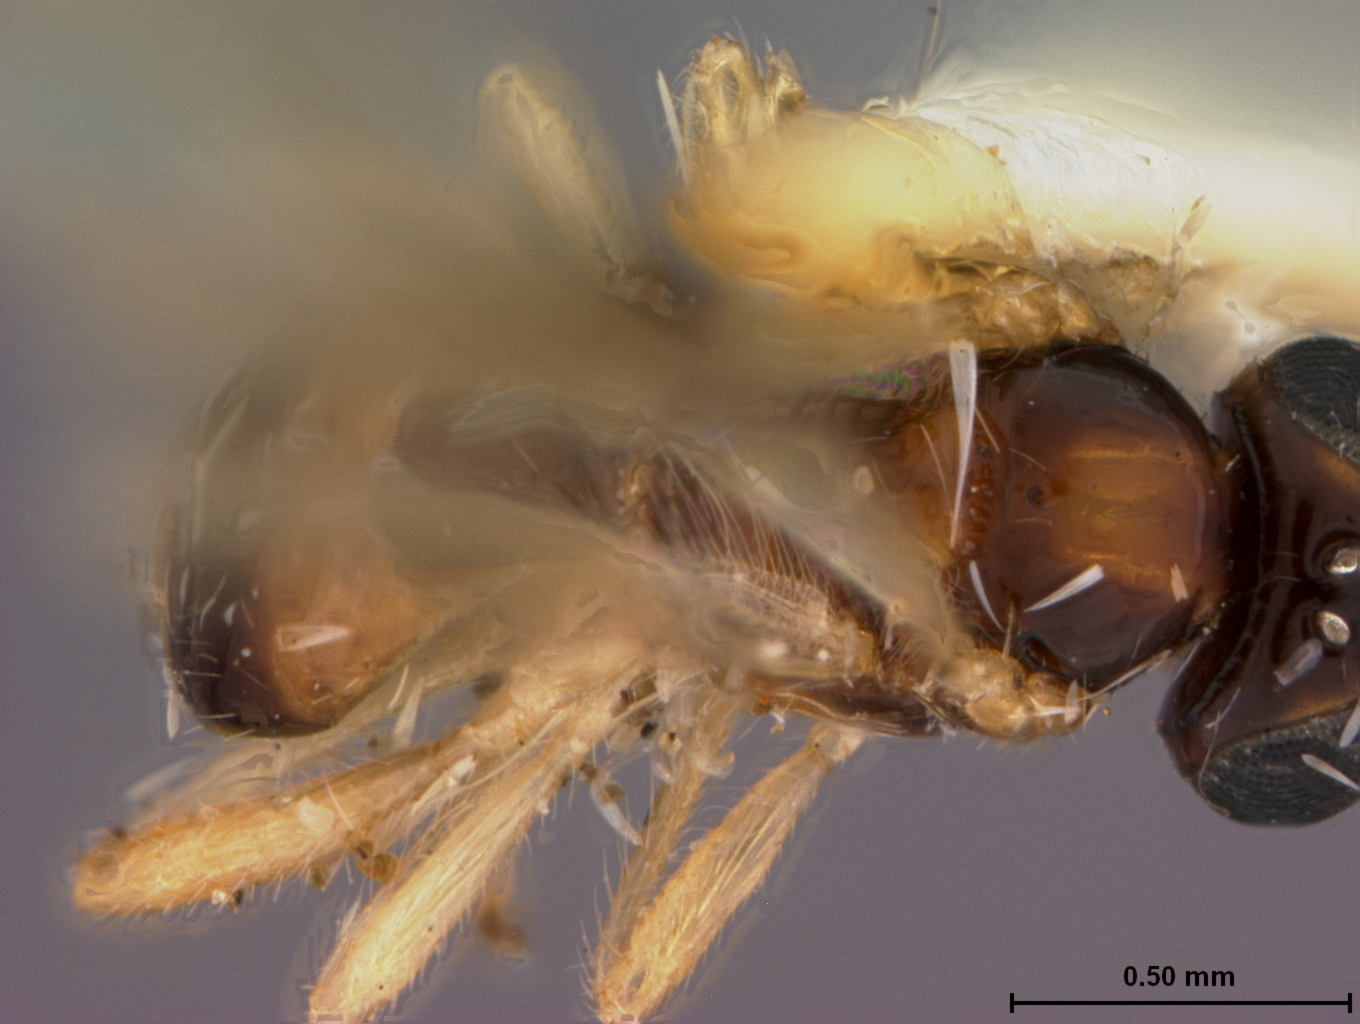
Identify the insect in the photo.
Neopus macrops
